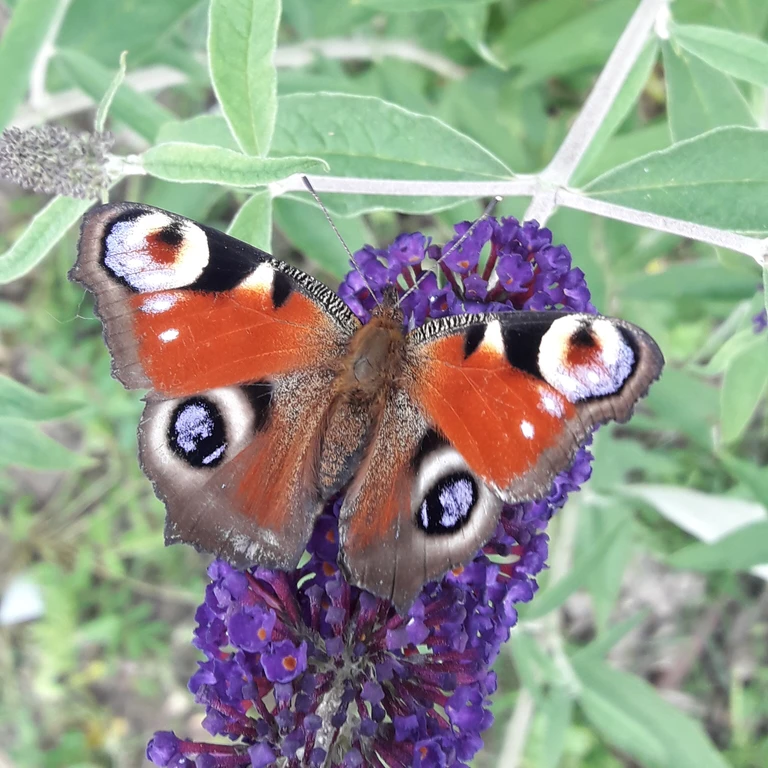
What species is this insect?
Aglais io
